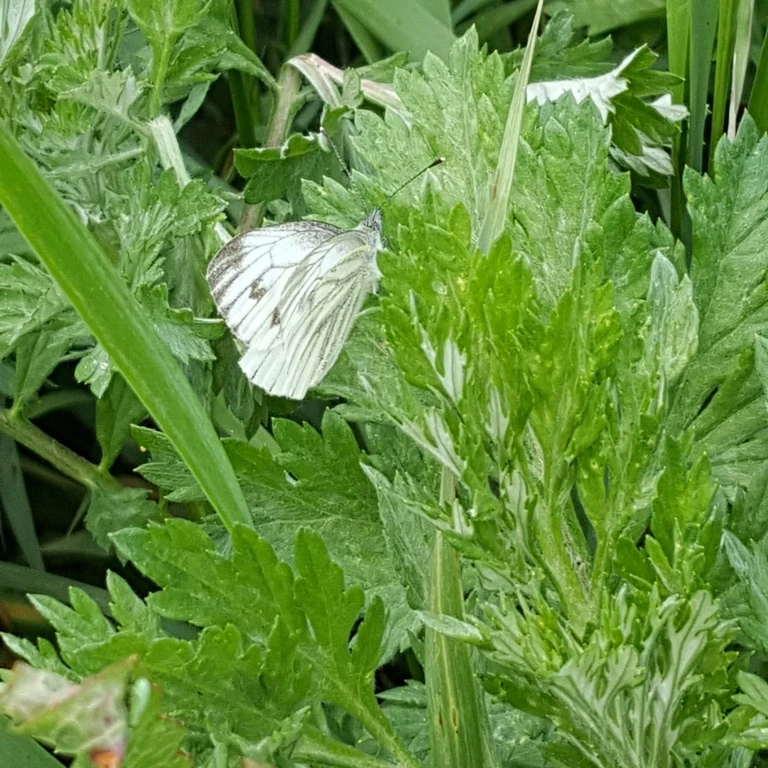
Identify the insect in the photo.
Pieris napi
